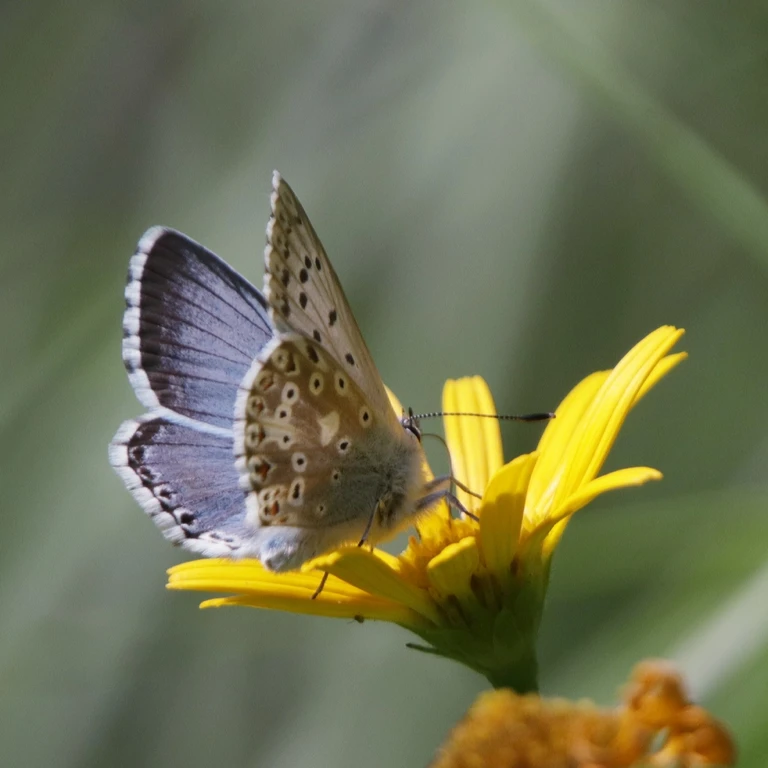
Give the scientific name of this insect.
Lysandra coridon
